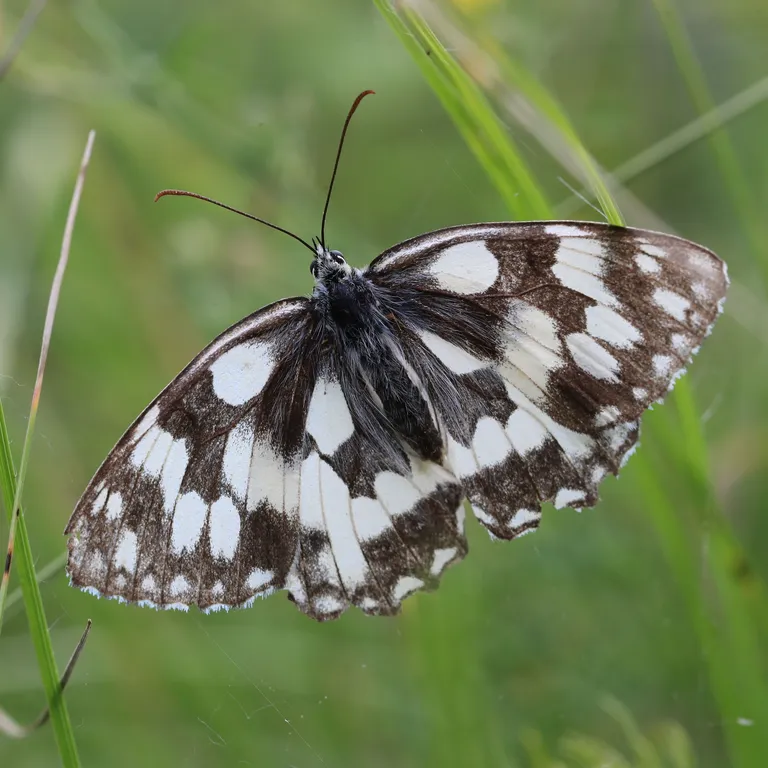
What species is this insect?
Melanargia galathea
